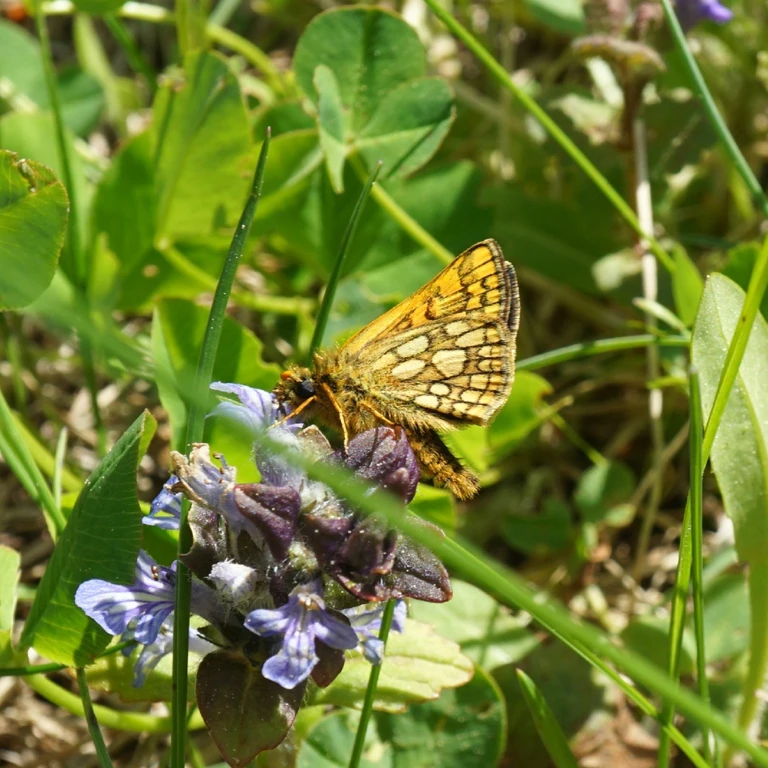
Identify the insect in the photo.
Carterocephalus palaemon
